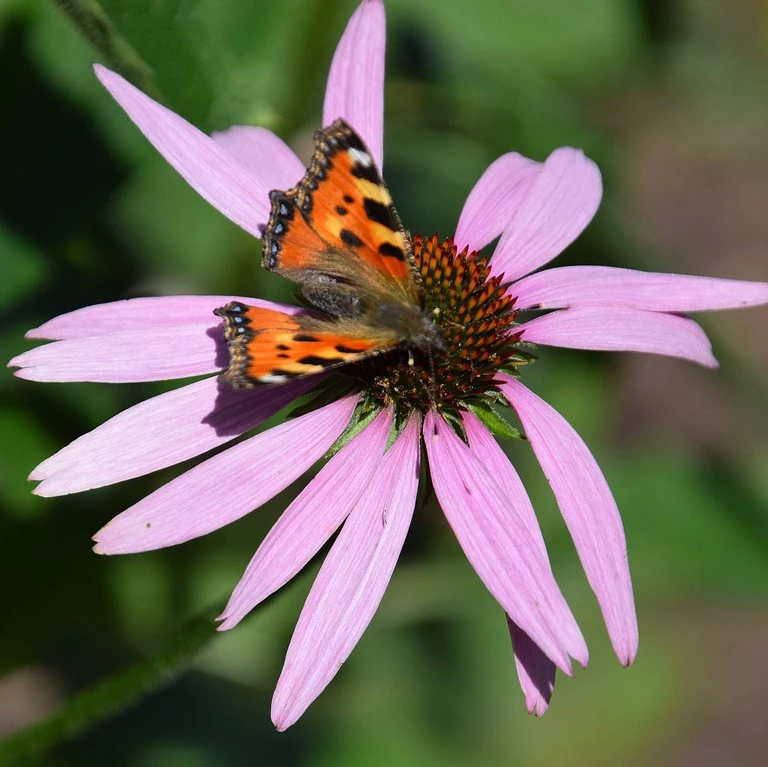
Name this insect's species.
Aglais urticae
